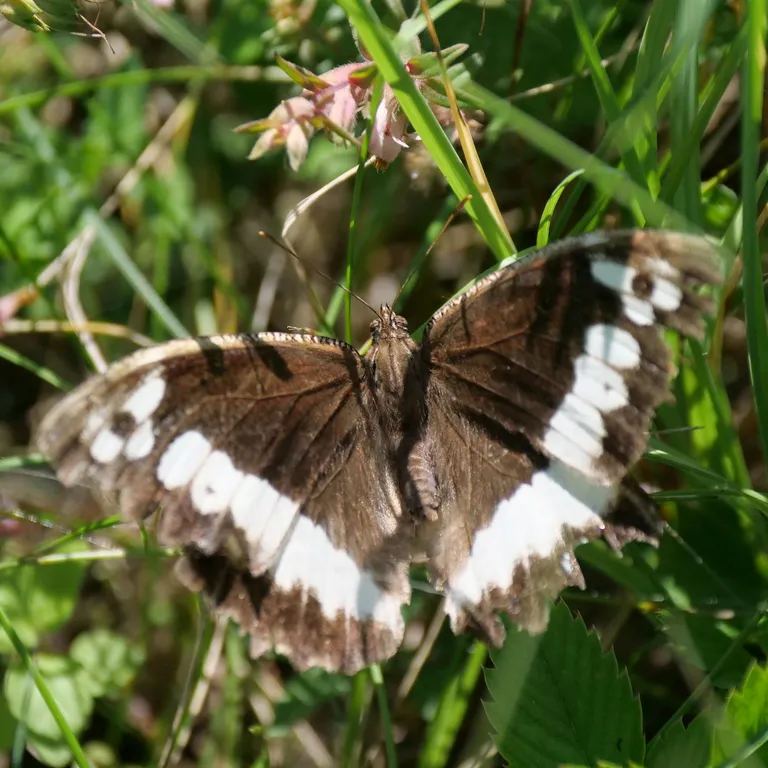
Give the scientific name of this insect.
Brintesia circe
